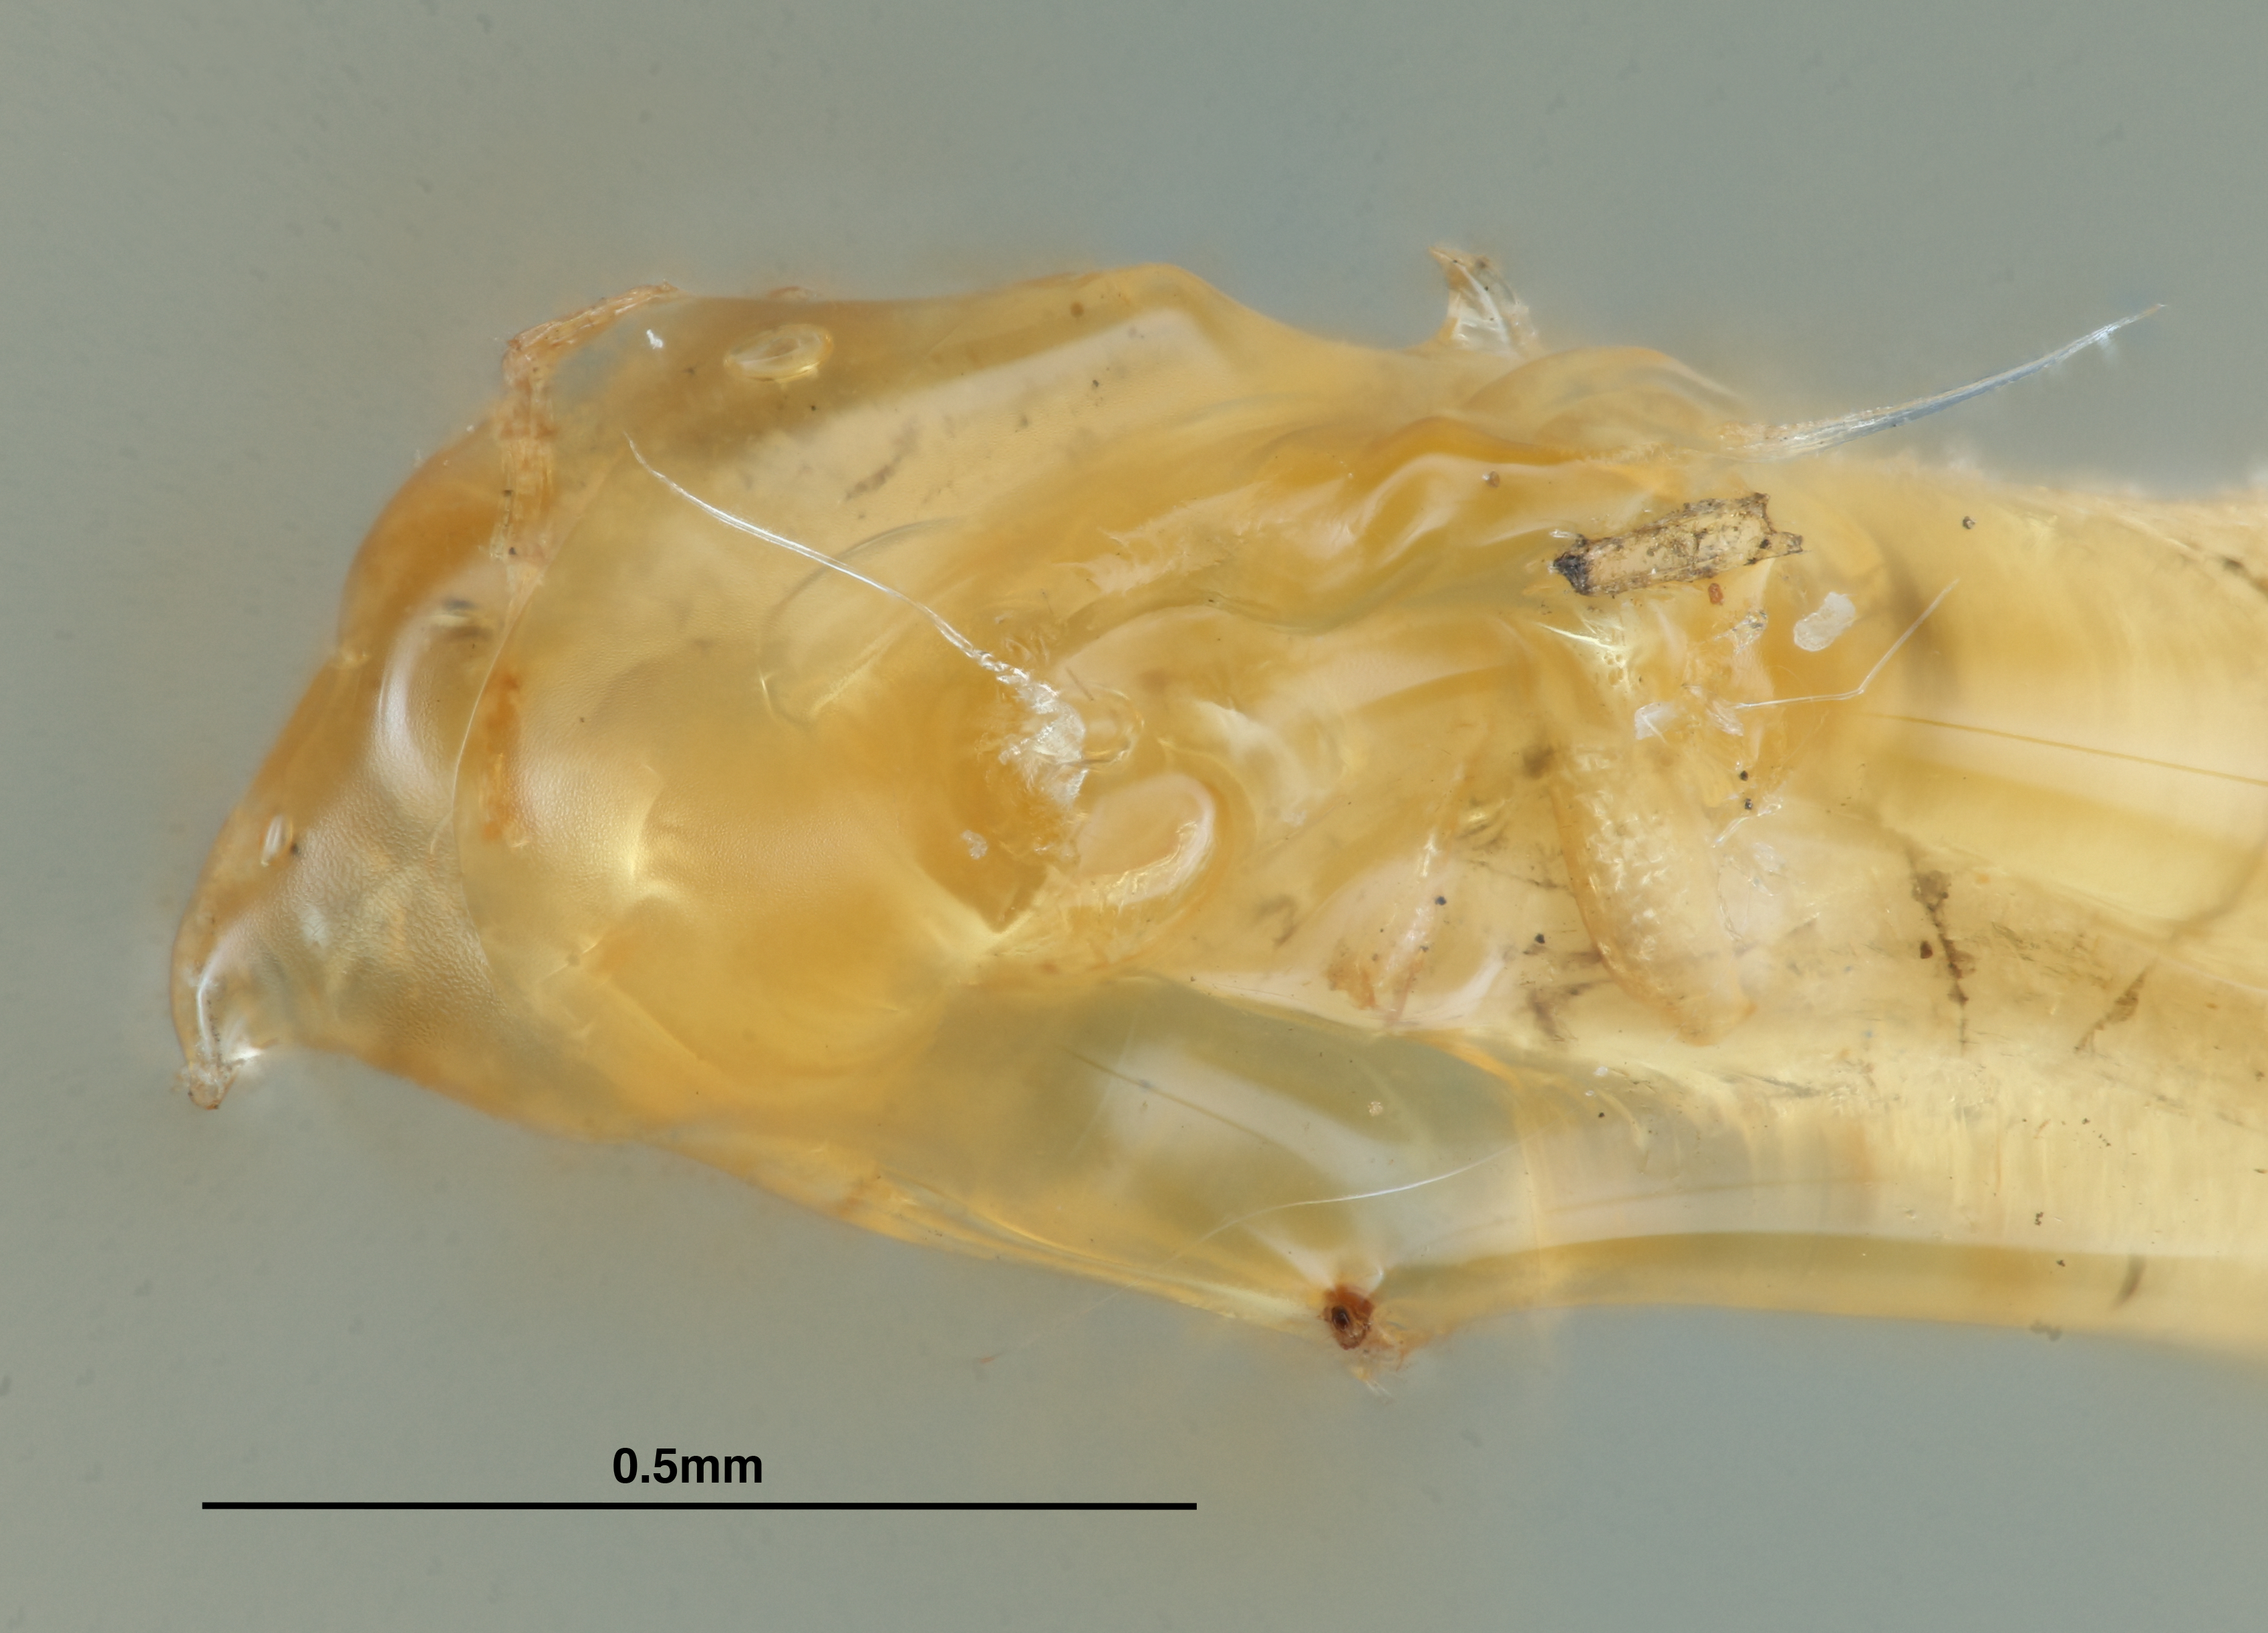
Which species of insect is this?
Neuroterus papillosus
